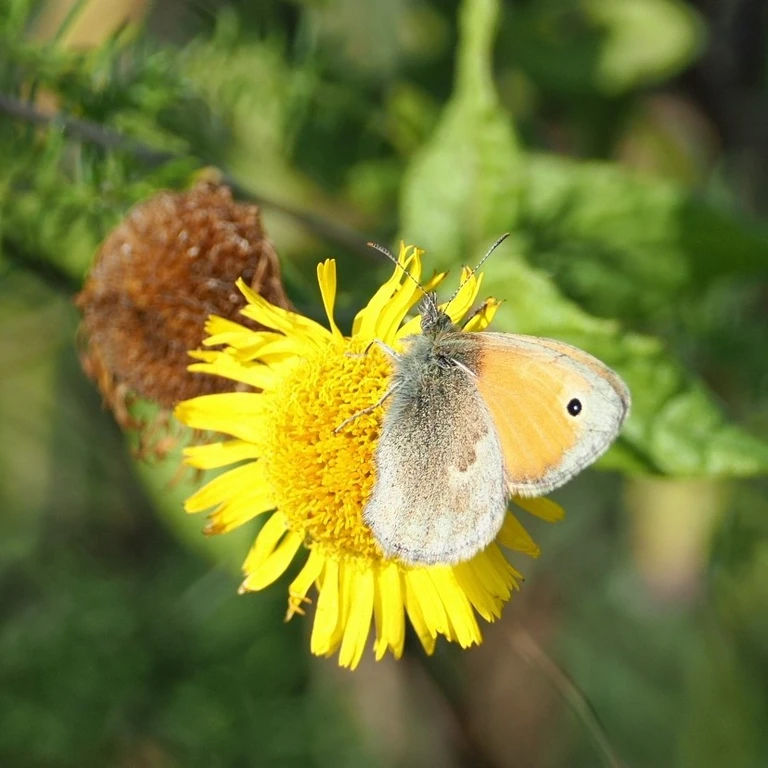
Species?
Coenonympha pamphilus
